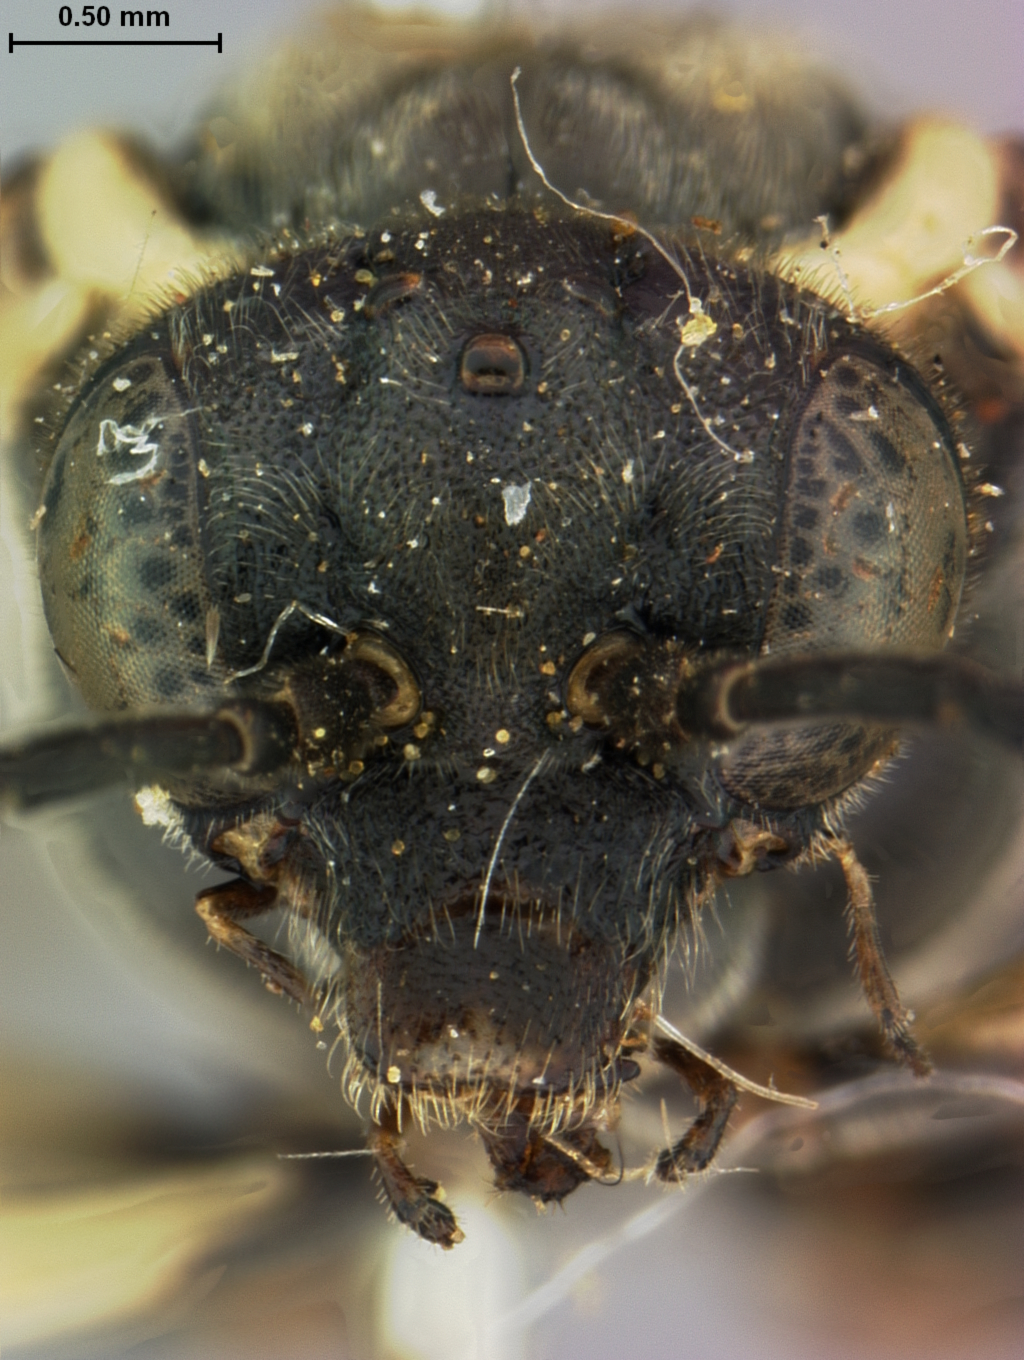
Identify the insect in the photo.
Macrophya pluricinctella
